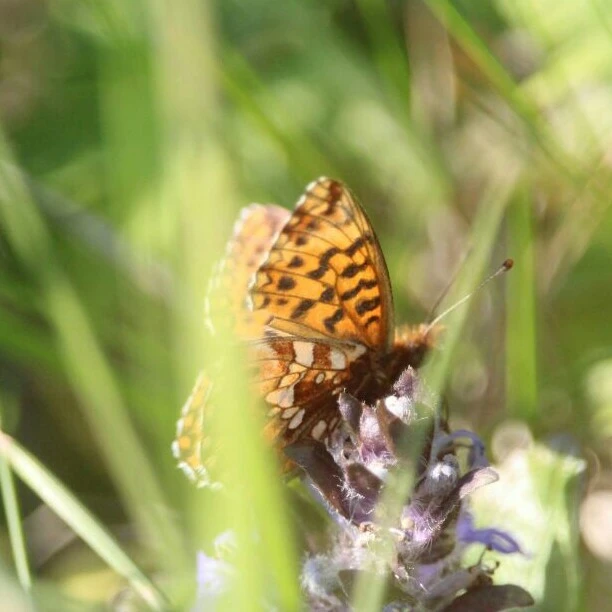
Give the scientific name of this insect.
Boloria dia
